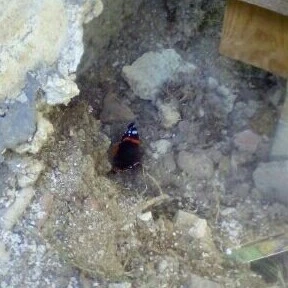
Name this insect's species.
Vanessa atalanta
